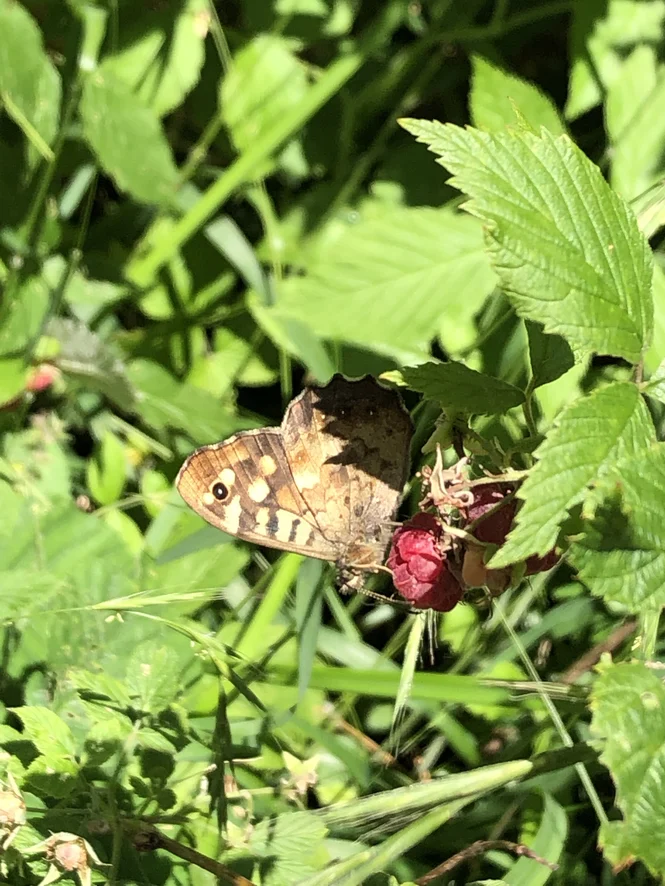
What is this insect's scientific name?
Pararge aegeria
